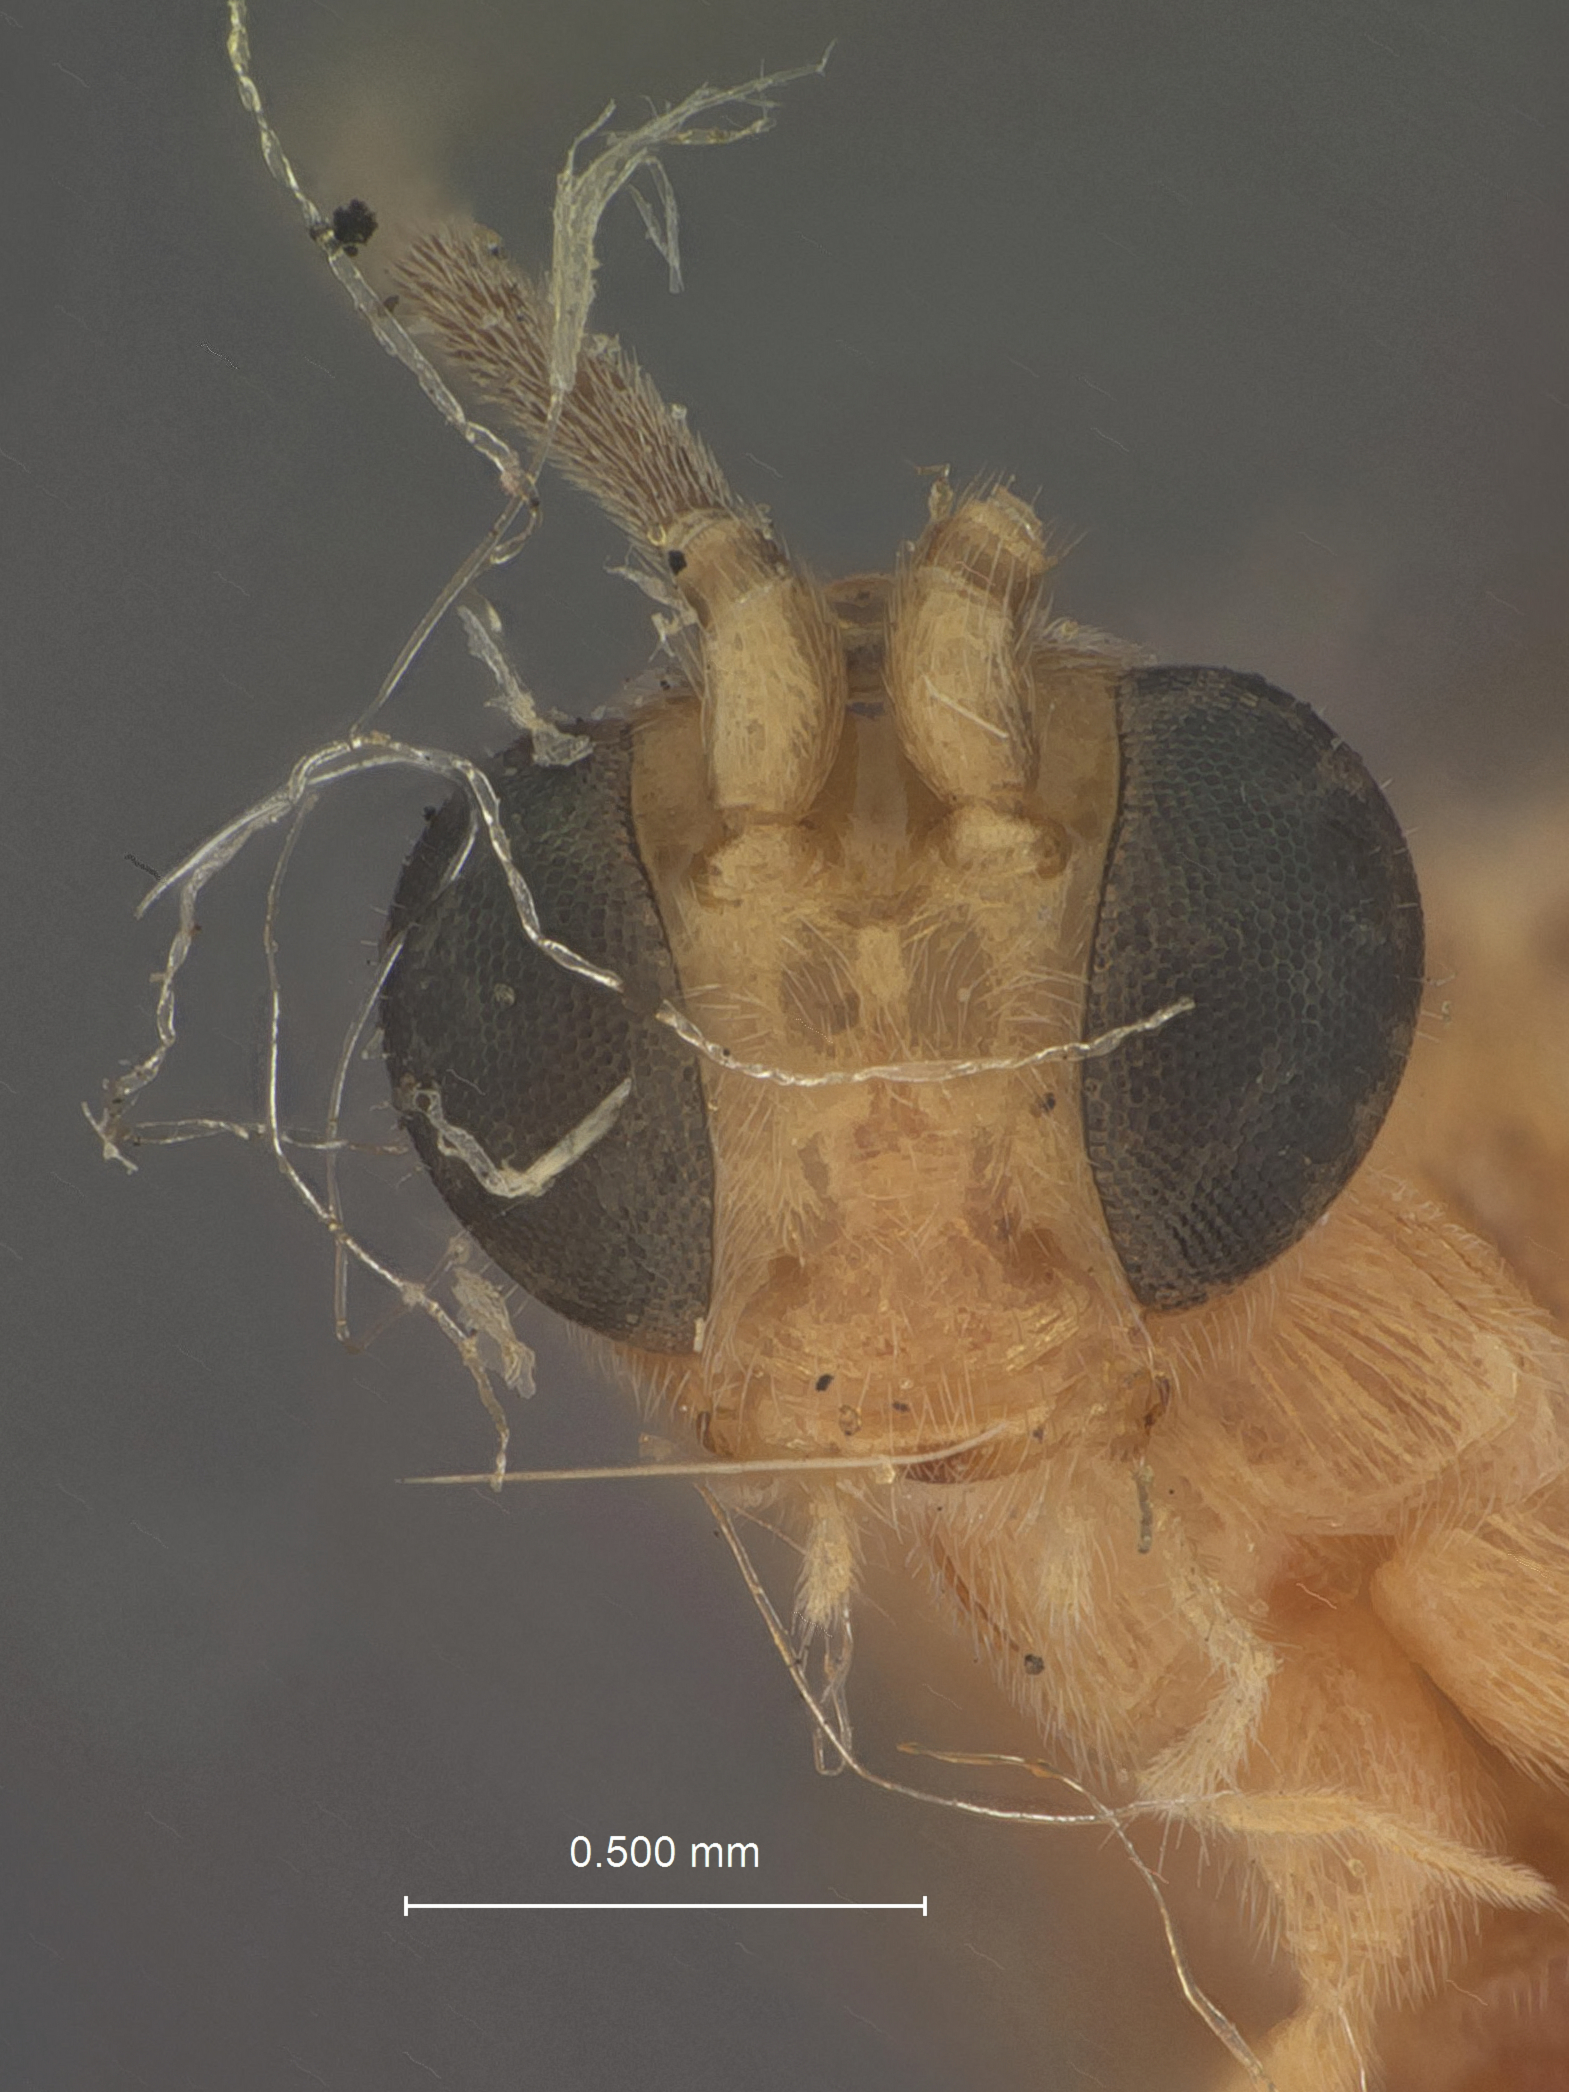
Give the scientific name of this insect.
Meteorus triangularis
